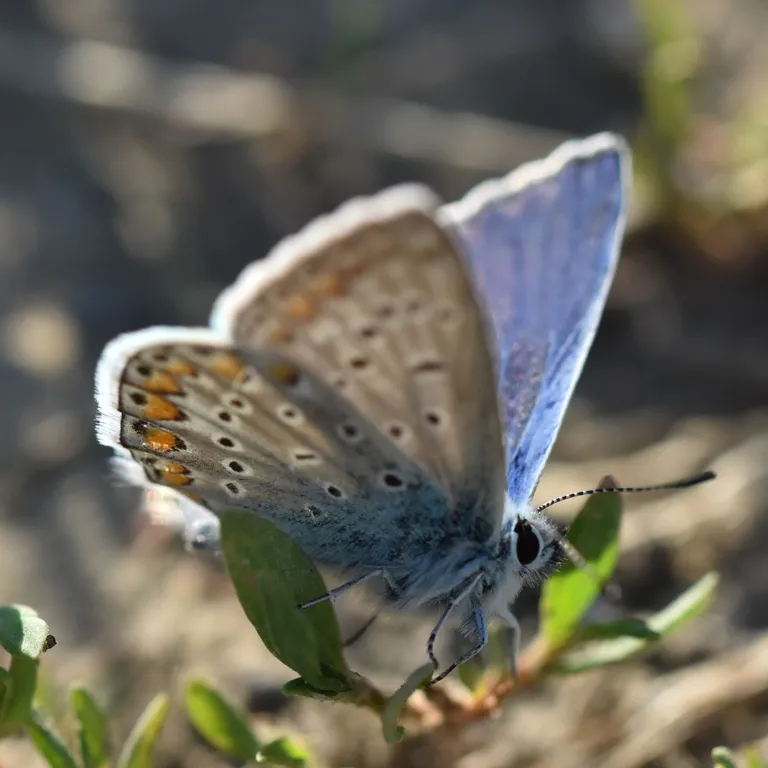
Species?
Polyommatus icarus
